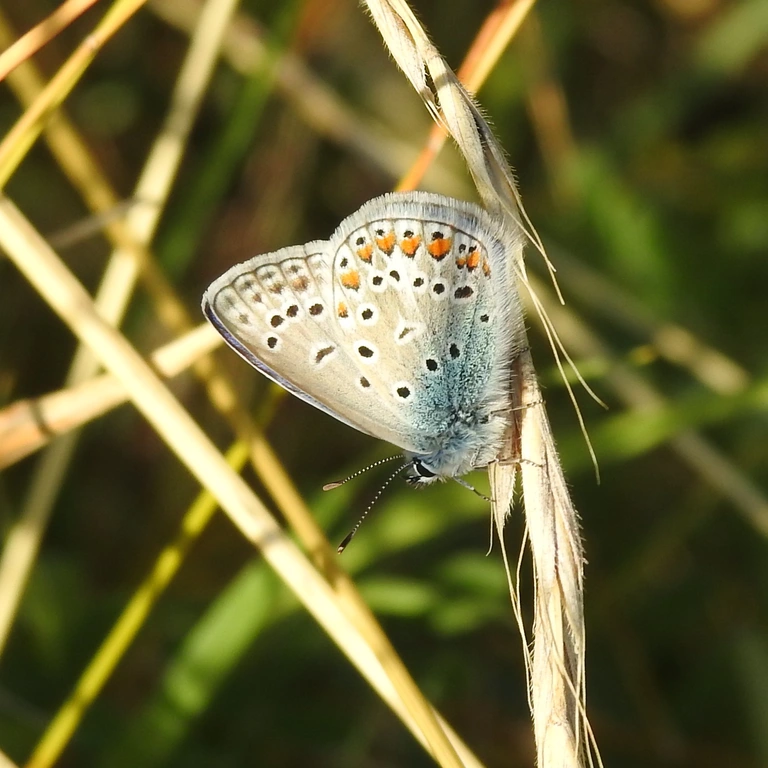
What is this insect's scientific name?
Polyommatus icarus
